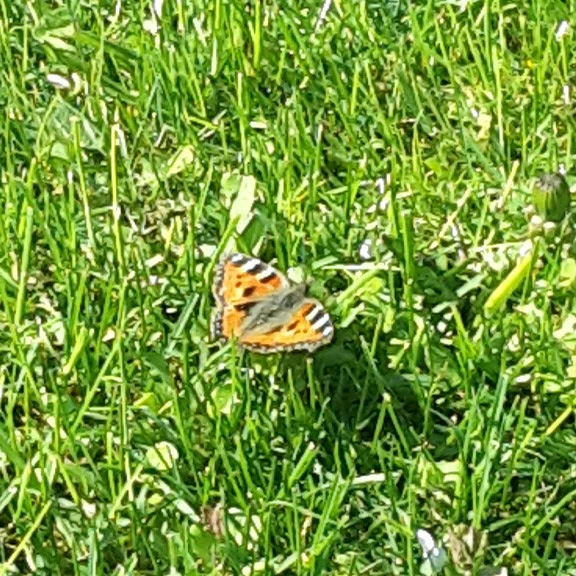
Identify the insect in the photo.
Aglais urticae
